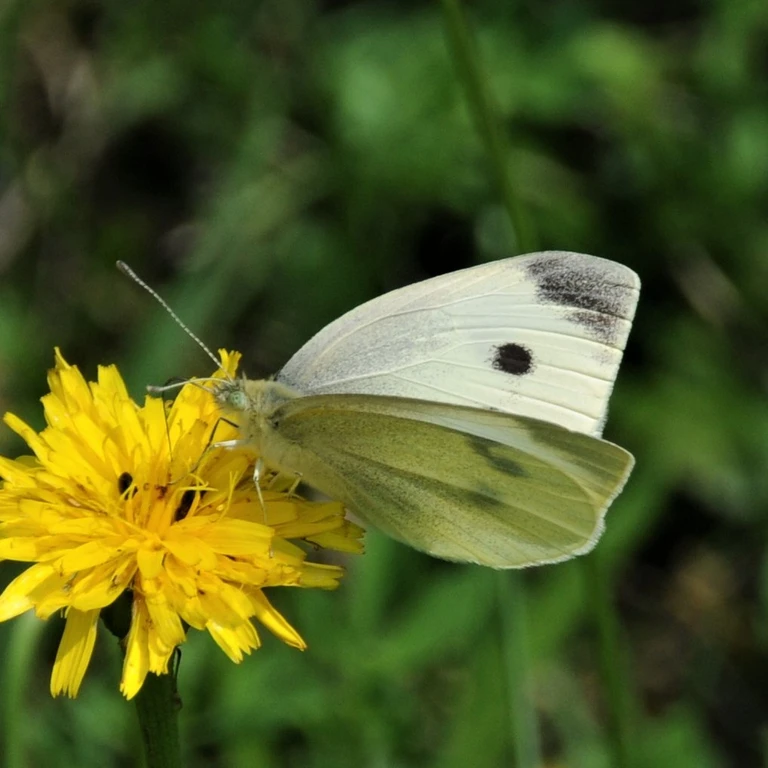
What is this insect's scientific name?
Pieris rapae
